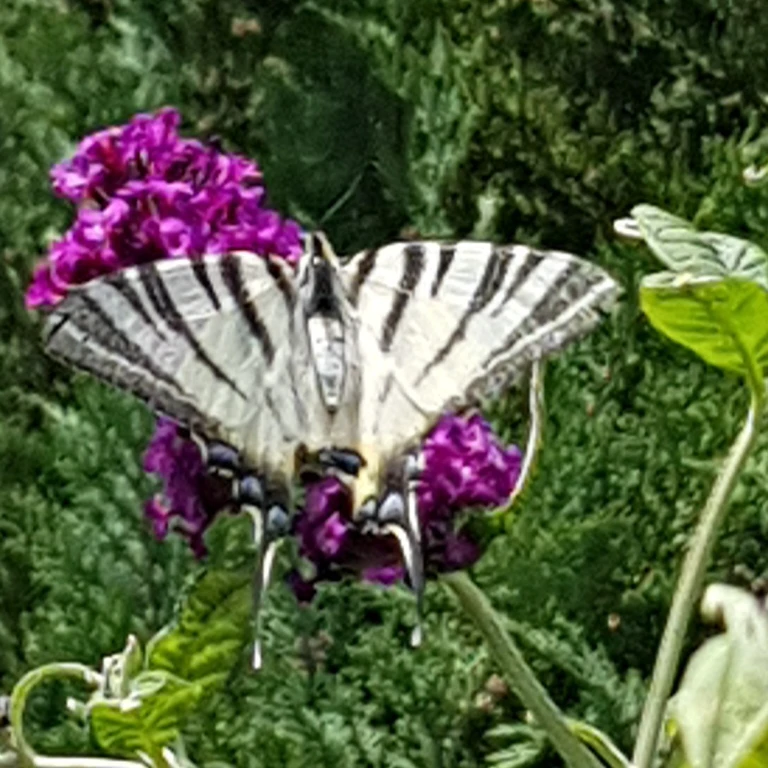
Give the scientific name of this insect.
Iphiclides podalirius
